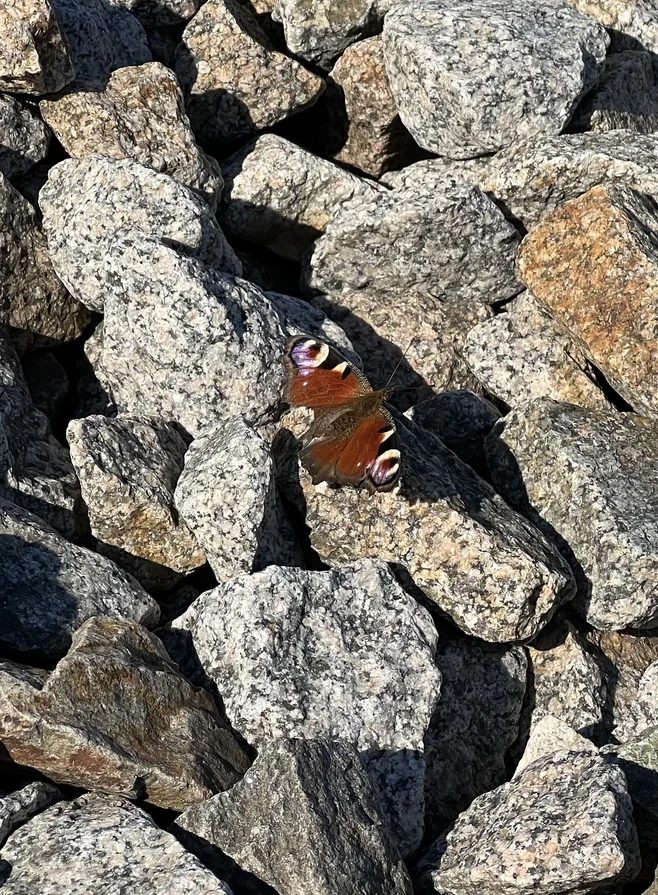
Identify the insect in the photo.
Aglais io
